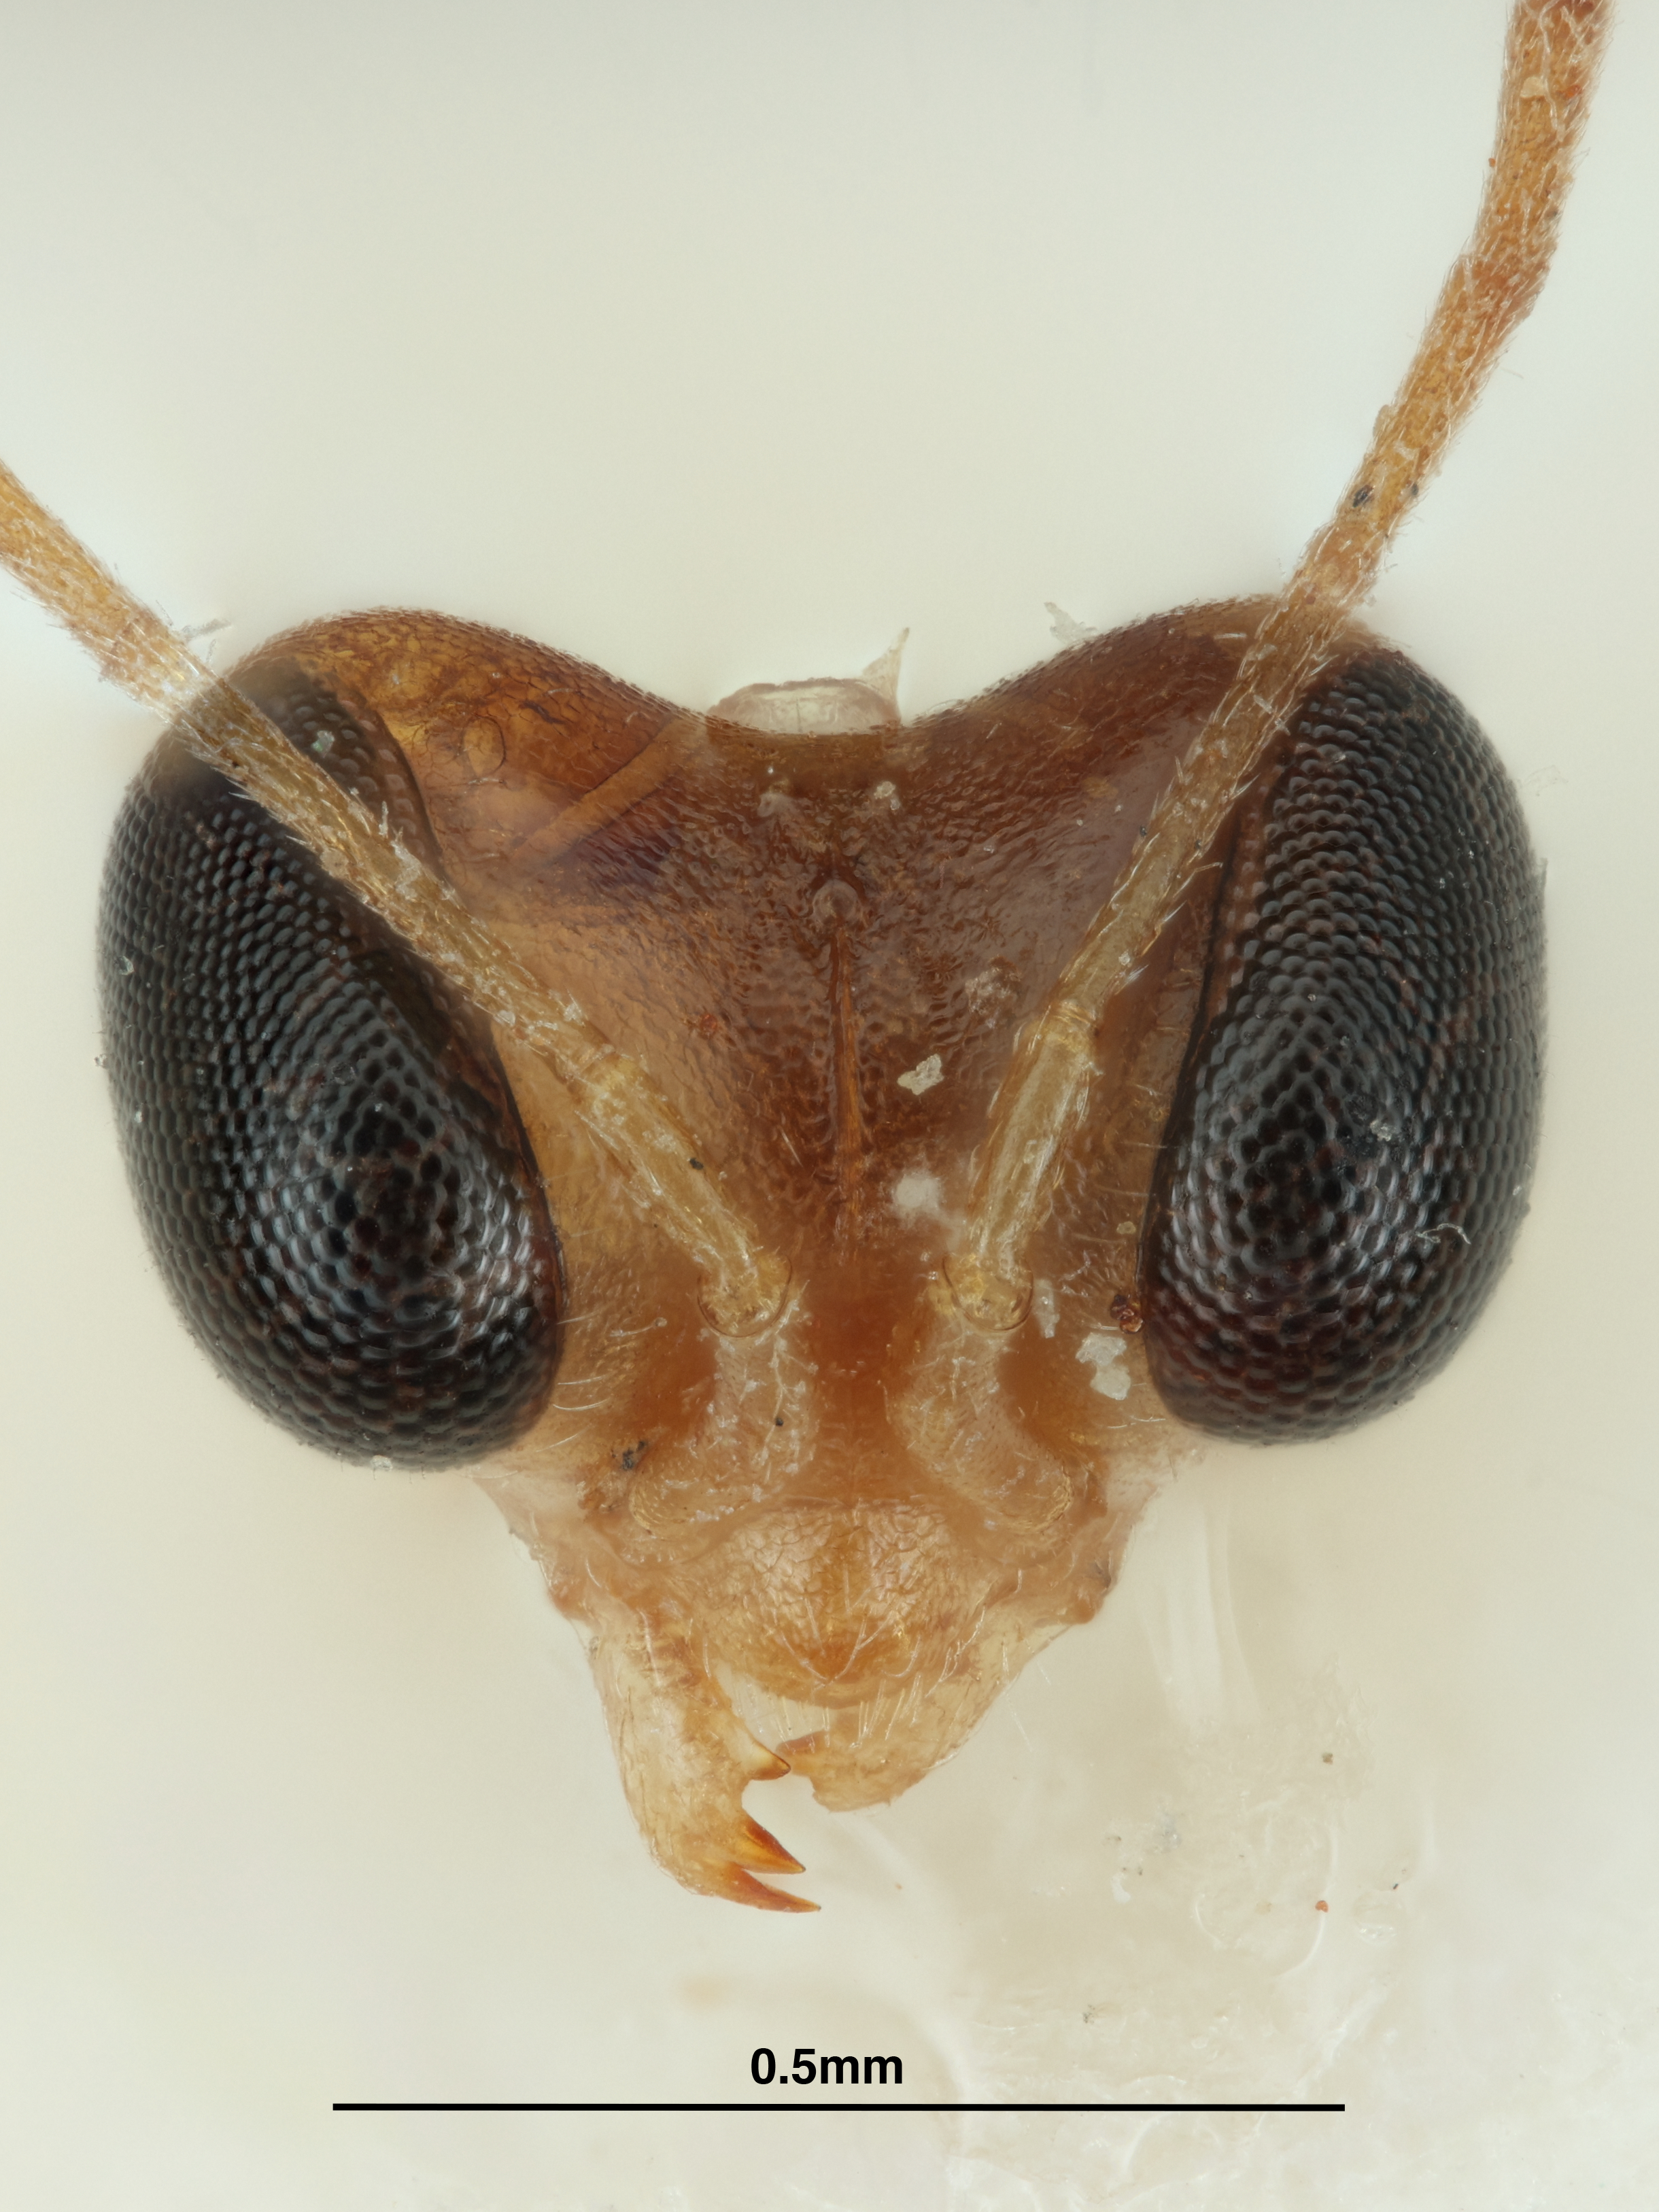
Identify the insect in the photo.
Pseudogonatopus varistriatus
